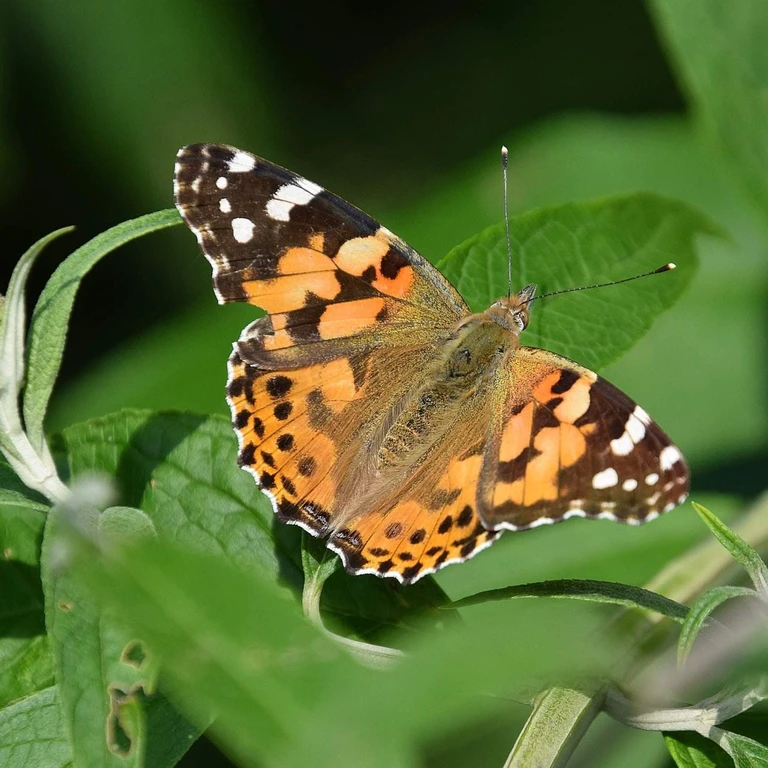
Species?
Vanessa cardui
